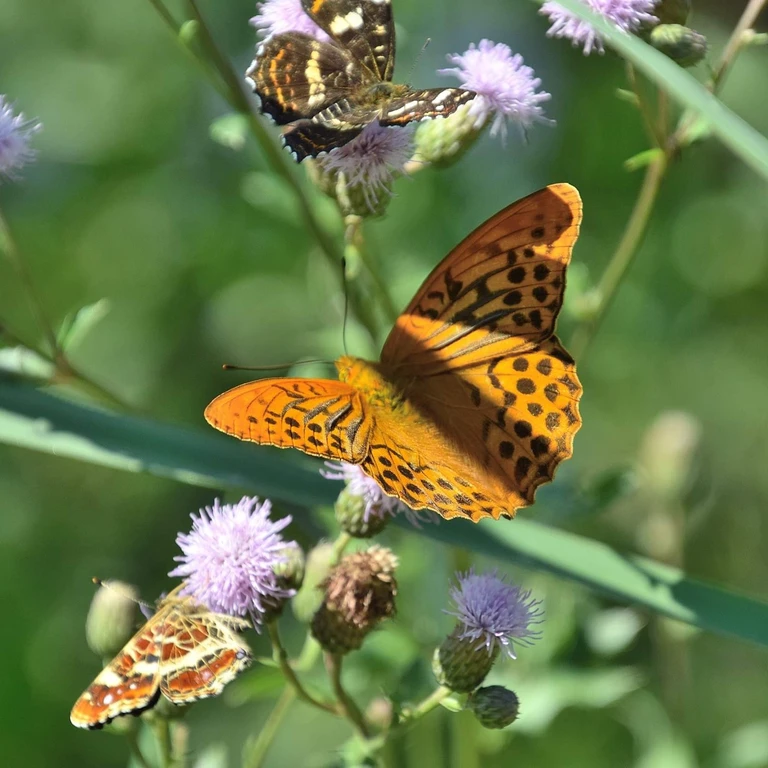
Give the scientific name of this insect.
Argynnis paphia
